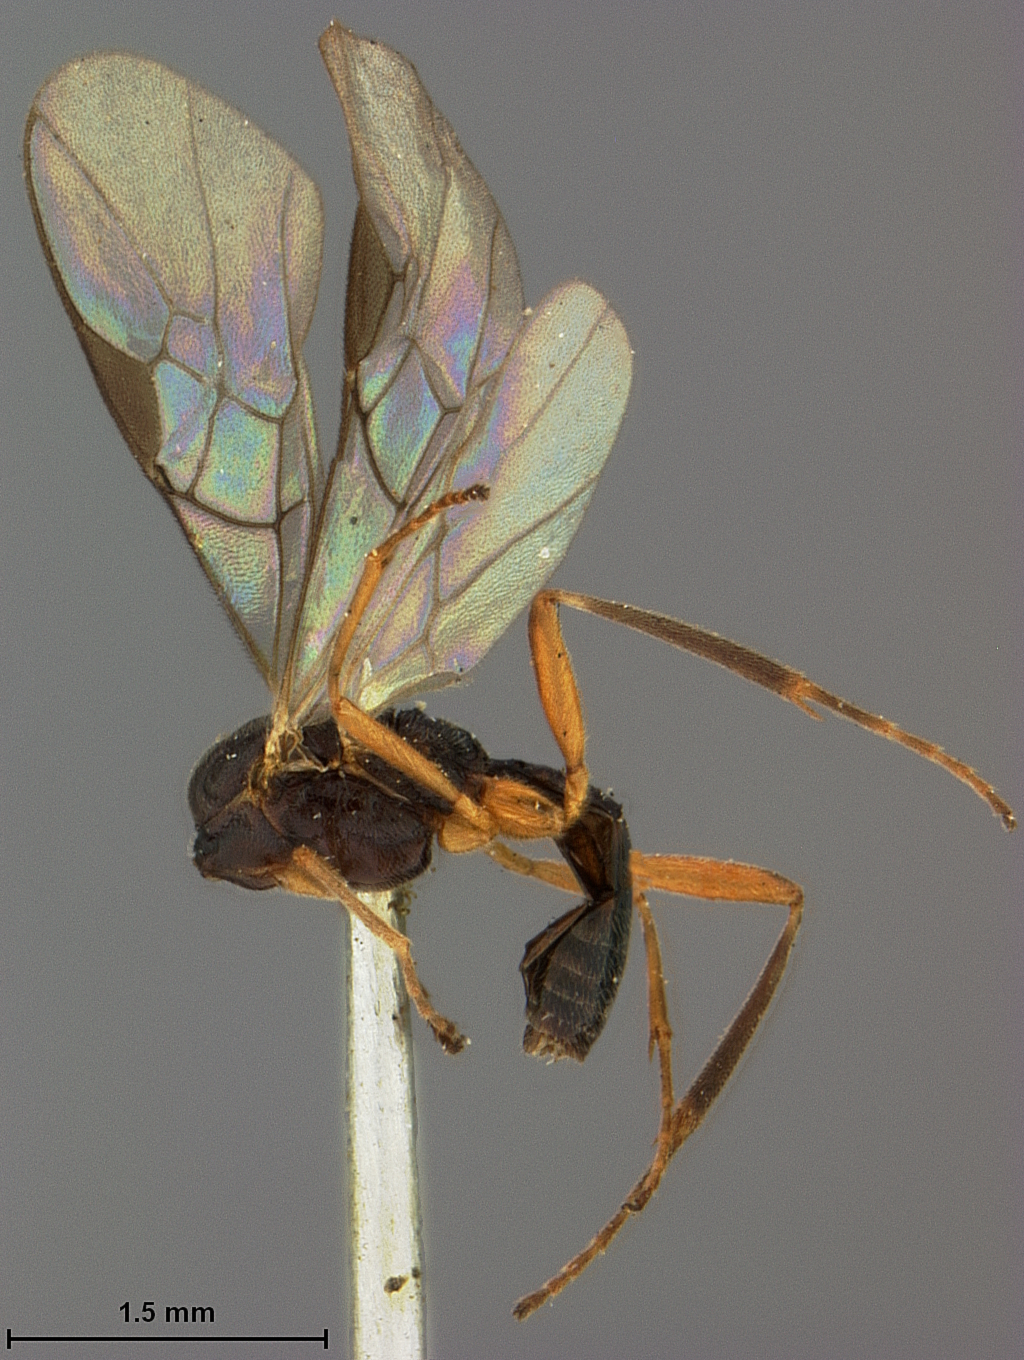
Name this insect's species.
Dyscole alaskensis
